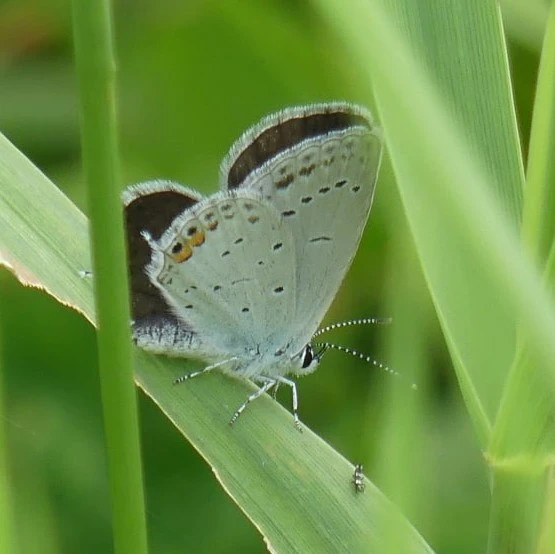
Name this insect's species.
Cupido argiades (also Elkalyce argiades)
